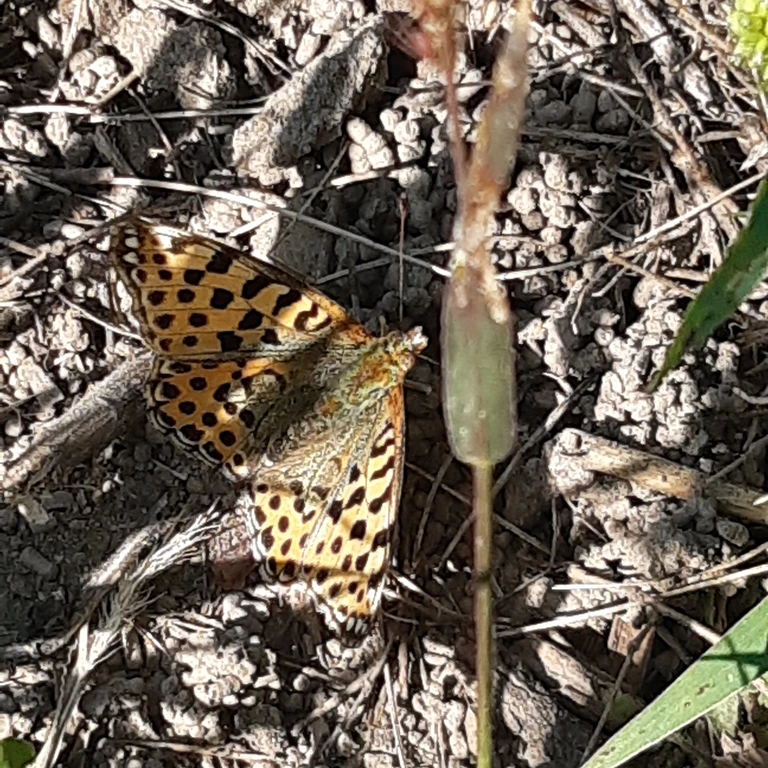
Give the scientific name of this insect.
Issoria lathonia
